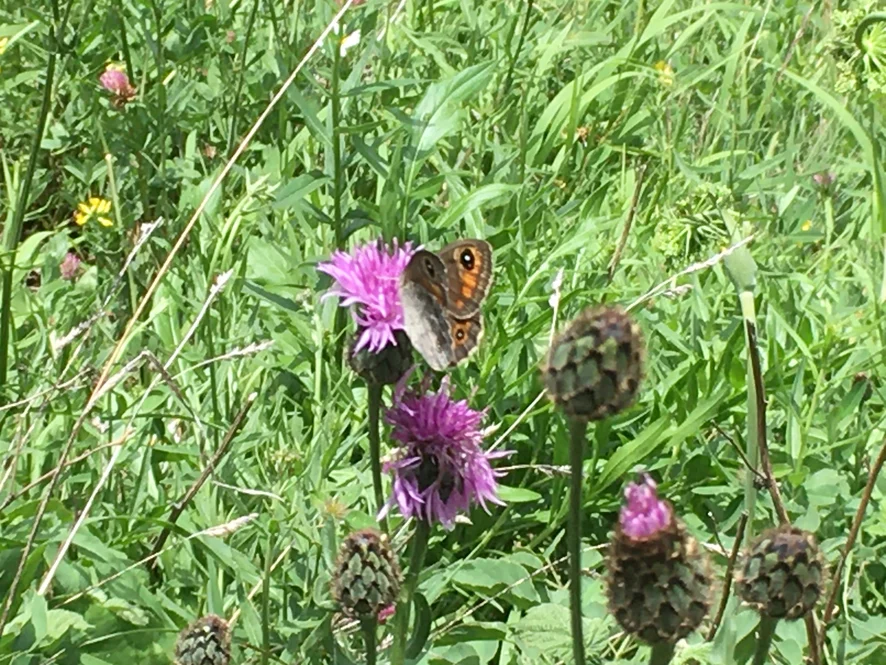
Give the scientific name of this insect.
Lasiommata maera (also Pararge maera)
